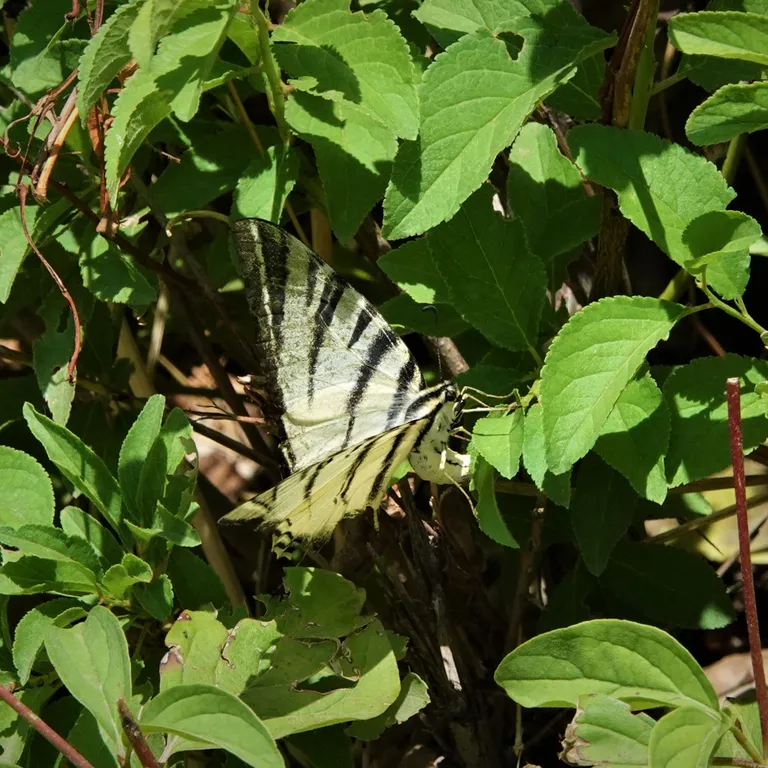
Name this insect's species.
Iphiclides podalirius
